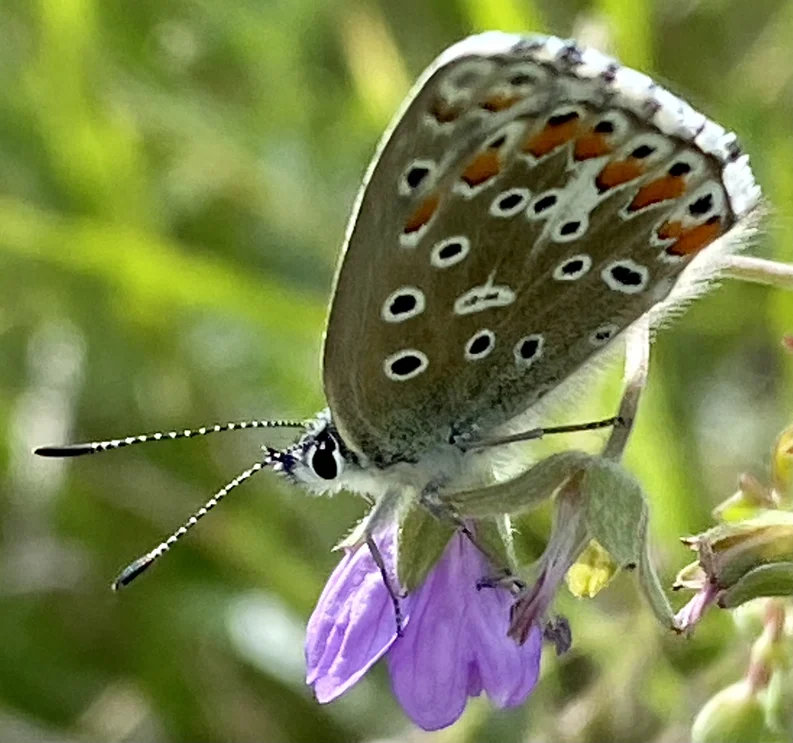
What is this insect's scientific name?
Lysandra bellargus
